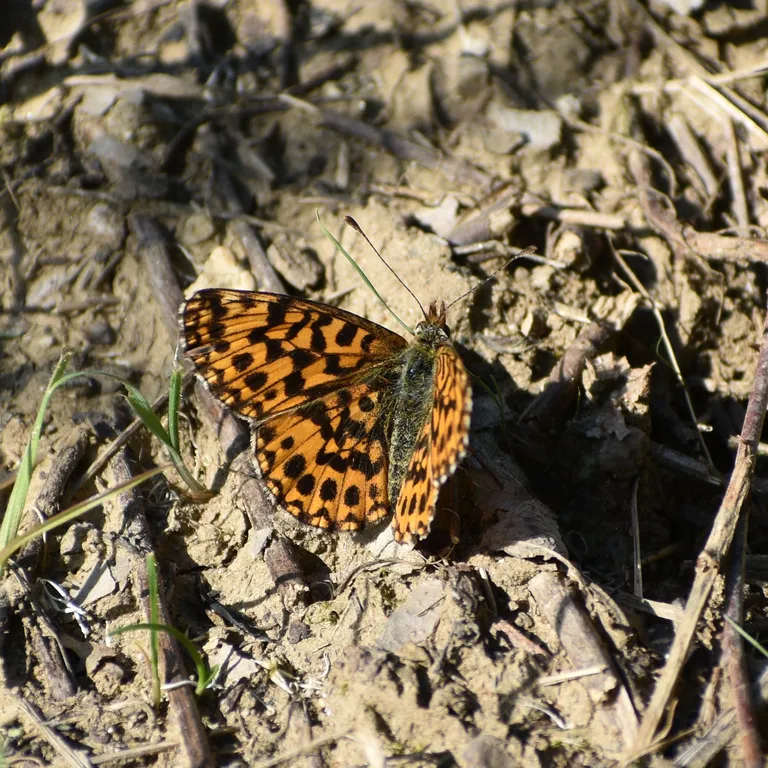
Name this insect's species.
Boloria dia
